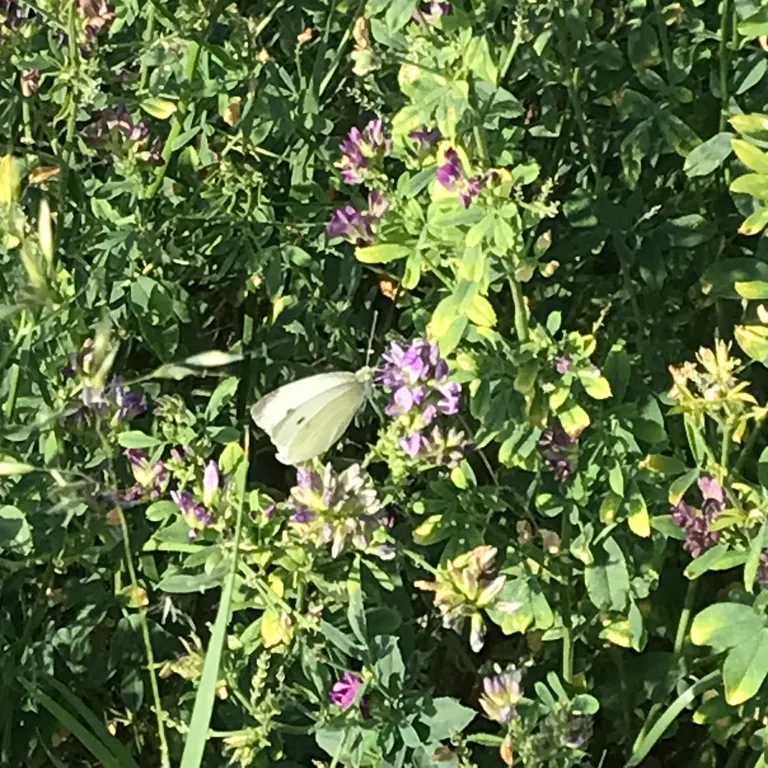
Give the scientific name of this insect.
Pieris rapae
